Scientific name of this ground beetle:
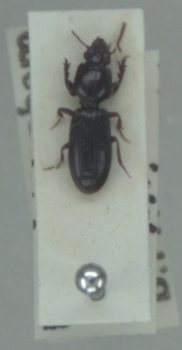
Clivina fossor
